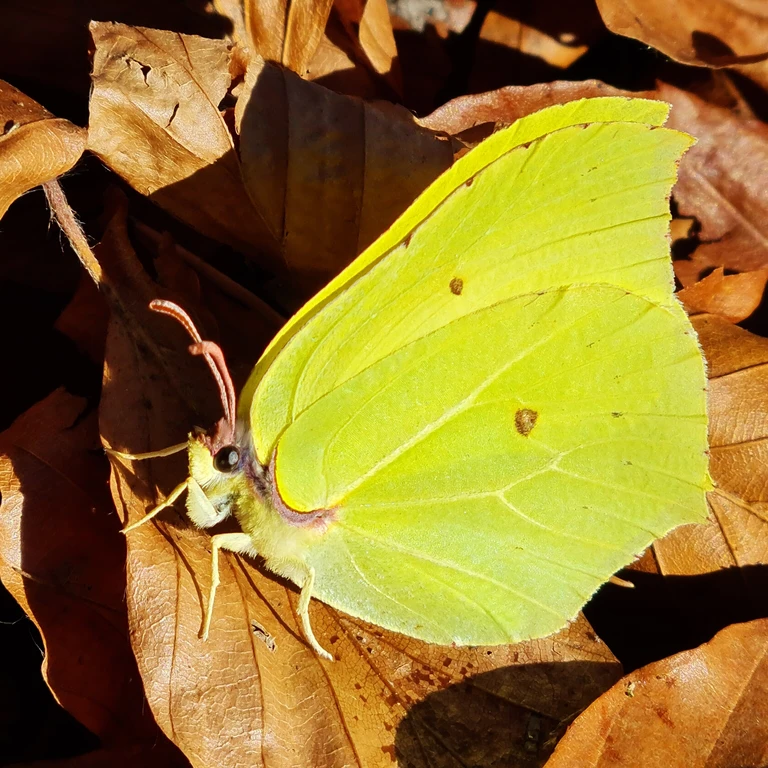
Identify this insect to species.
Gonepteryx rhamni
